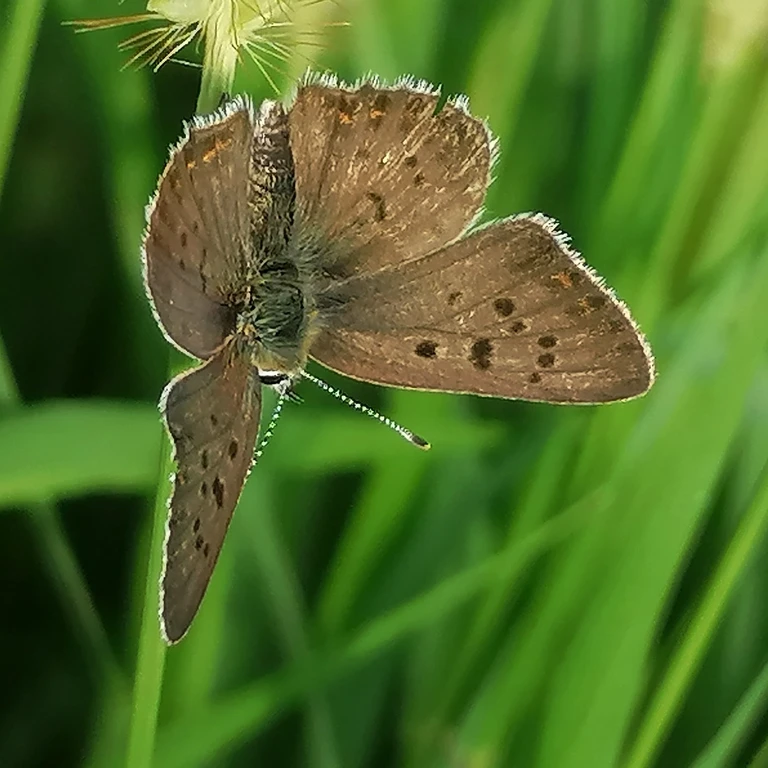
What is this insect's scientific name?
Lycaena tityrus (also Loweia tityrus)
